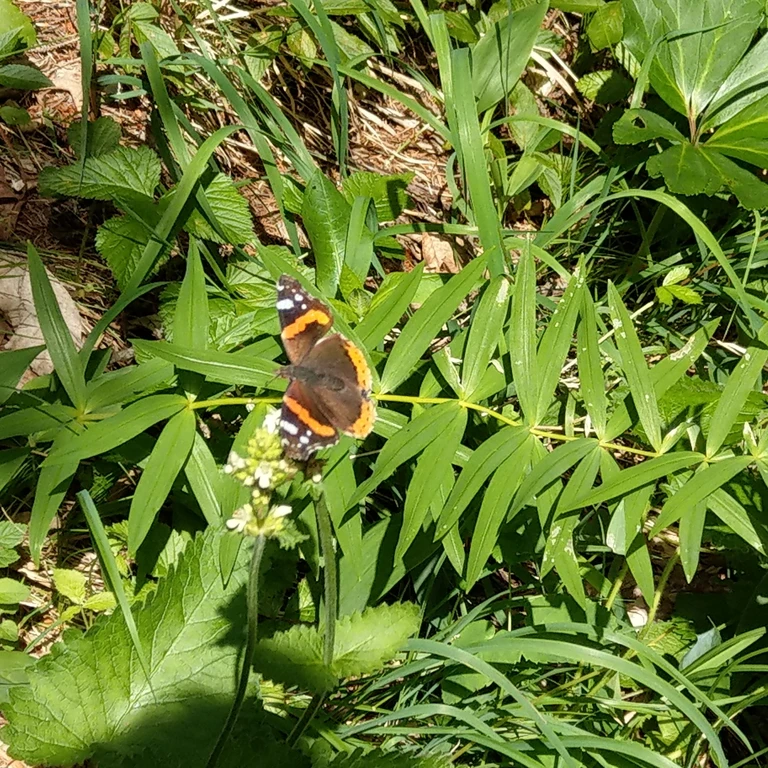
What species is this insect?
Vanessa atalanta
